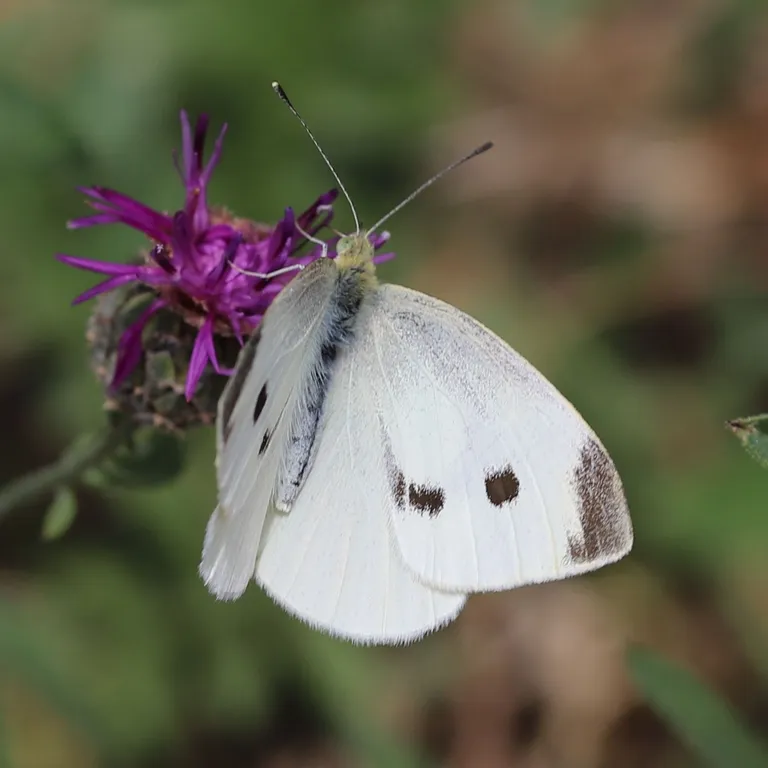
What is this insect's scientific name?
Pieris rapae
